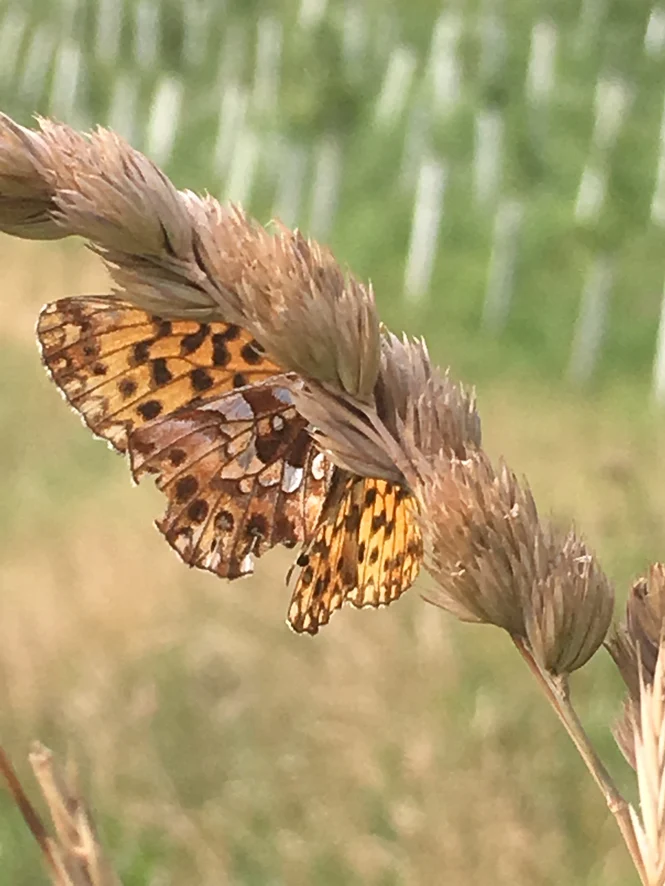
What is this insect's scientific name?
Boloria dia
